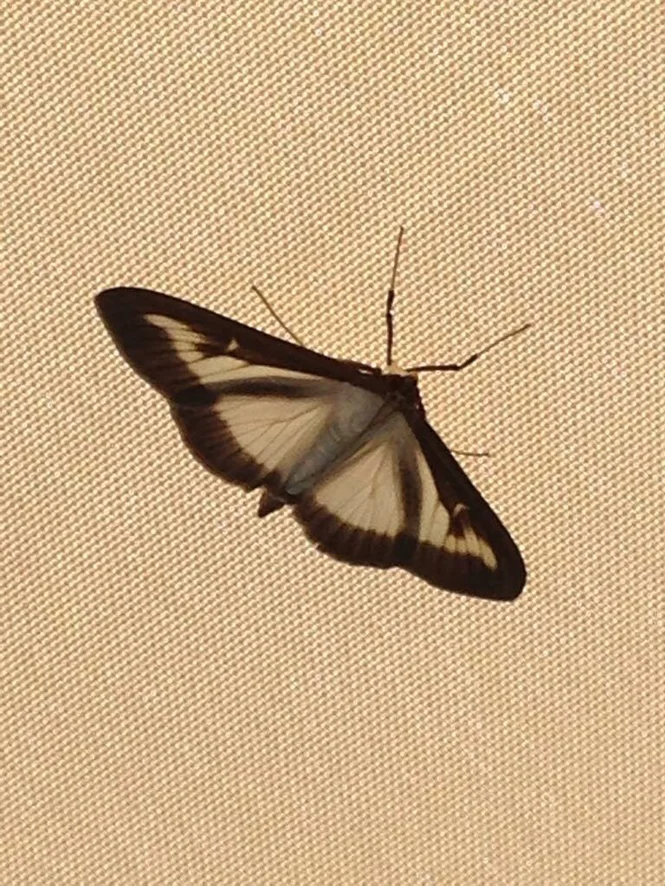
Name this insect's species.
Cydalima perspectalis
